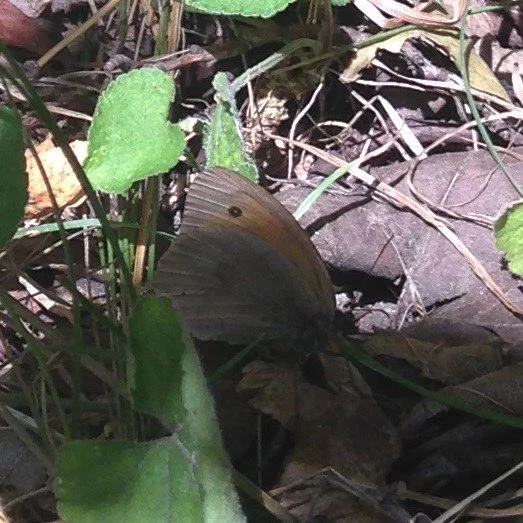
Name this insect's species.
Maniola jurtina
